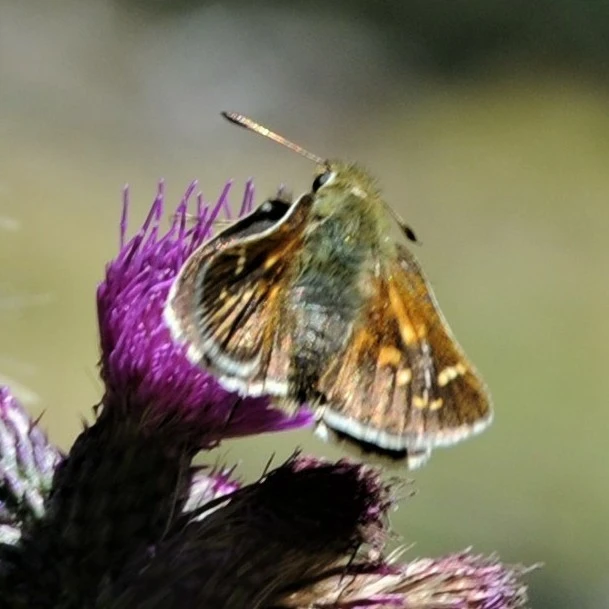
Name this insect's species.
Hesperia comma
